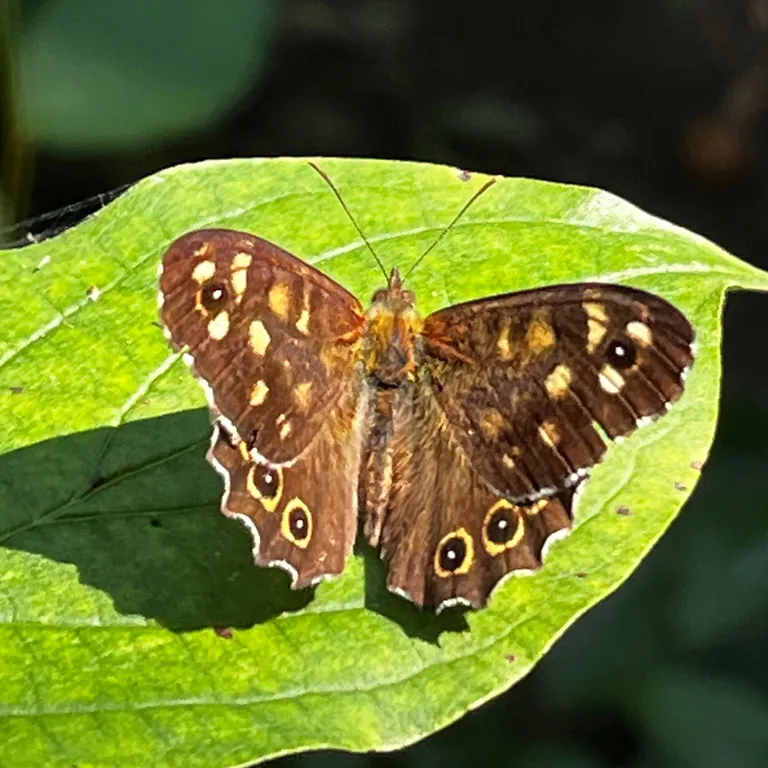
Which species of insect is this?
Pararge aegeria
